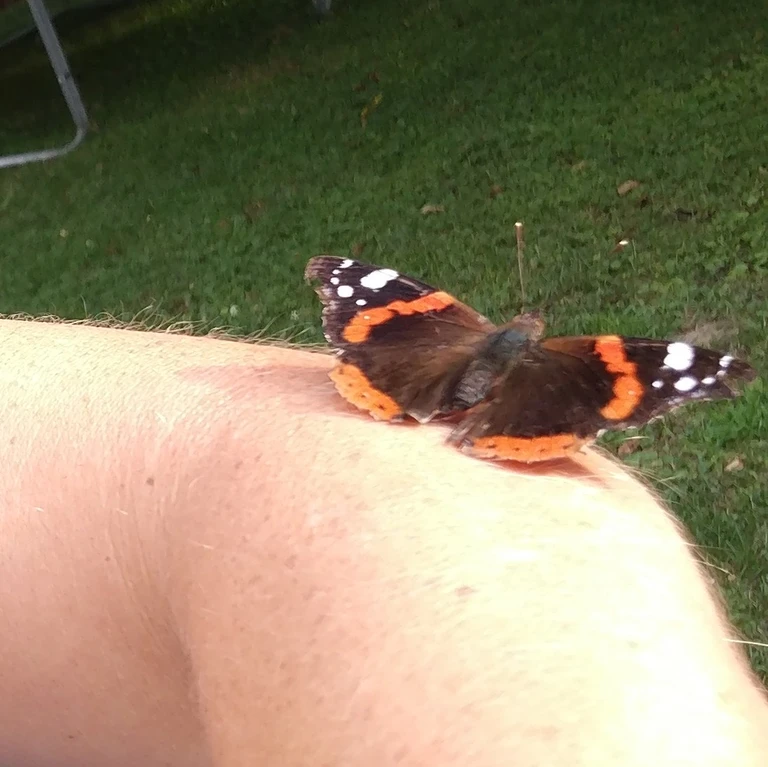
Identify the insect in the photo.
Vanessa atalanta
